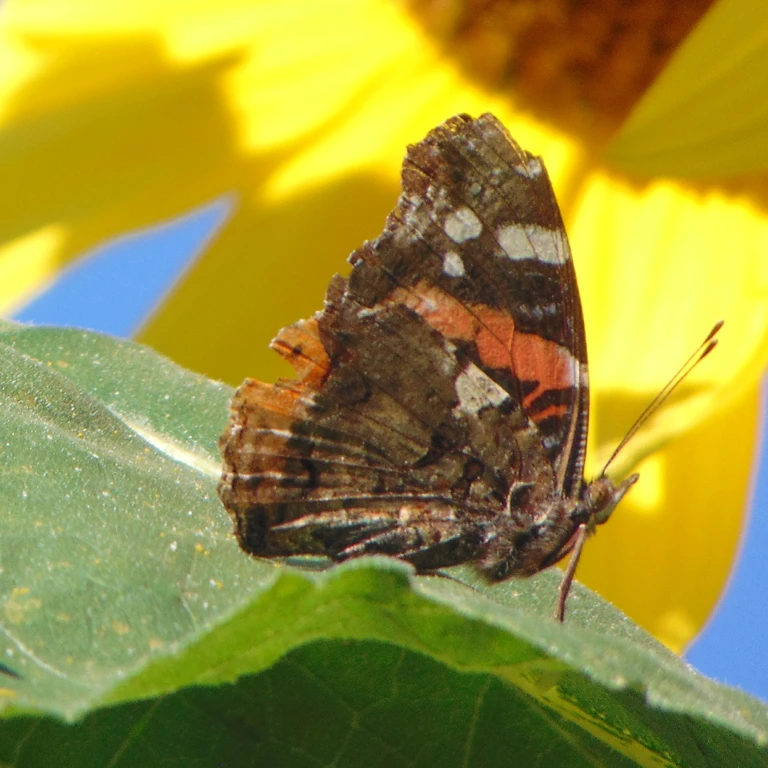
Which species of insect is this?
Vanessa atalanta
